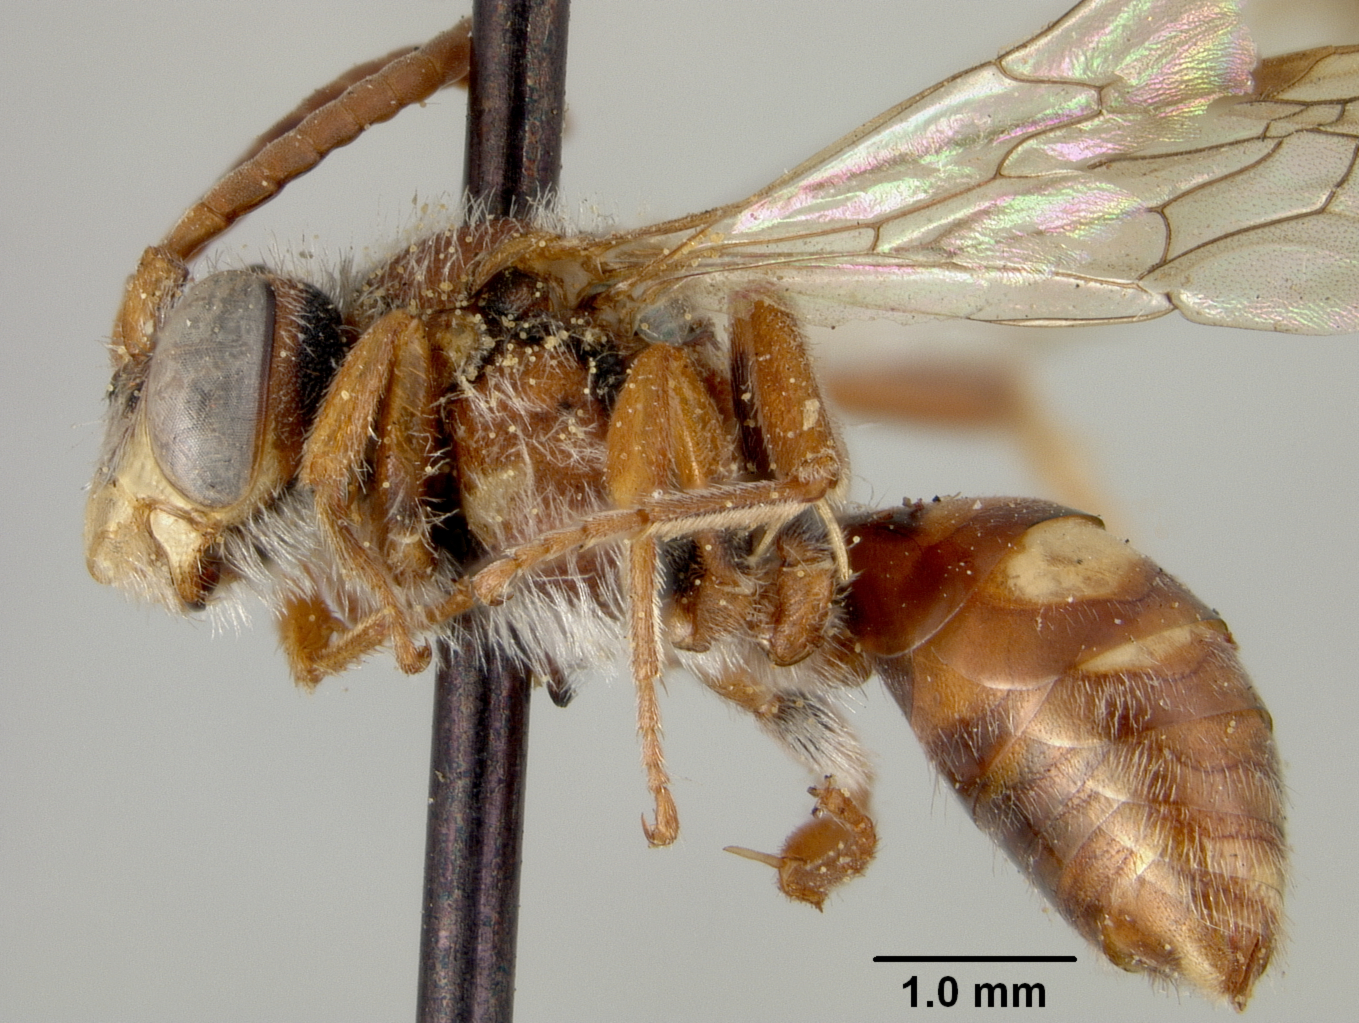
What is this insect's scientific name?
Nomada rubrella
